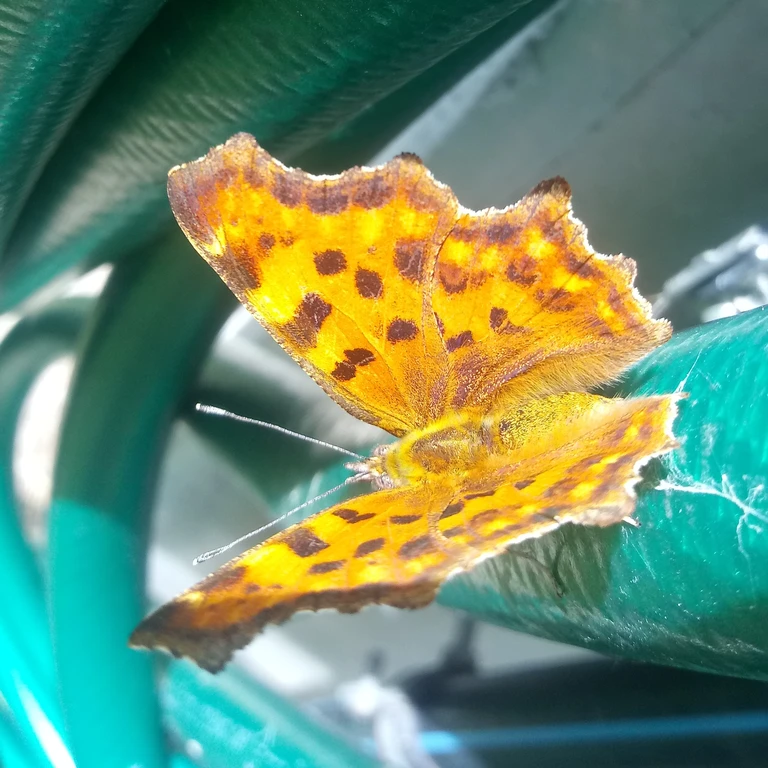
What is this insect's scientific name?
Polygonia c-album
